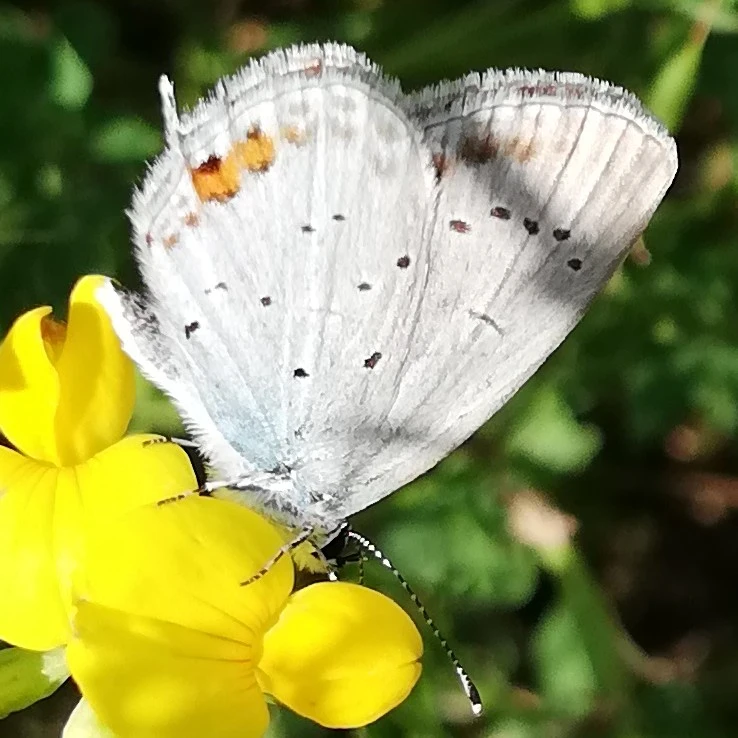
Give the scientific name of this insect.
Cupido argiades (also Elkalyce argiades)
